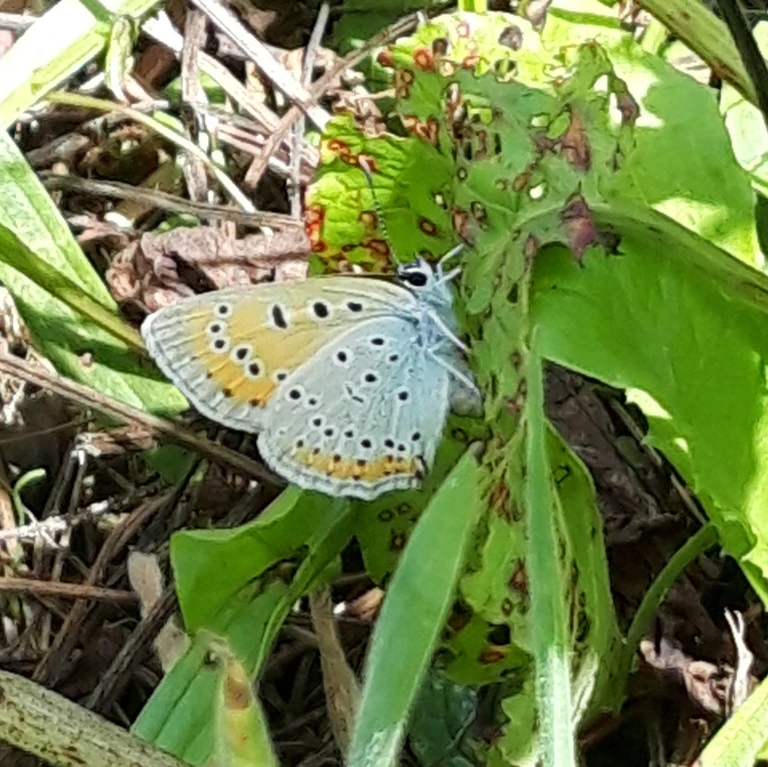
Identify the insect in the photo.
Lycaena dispar
